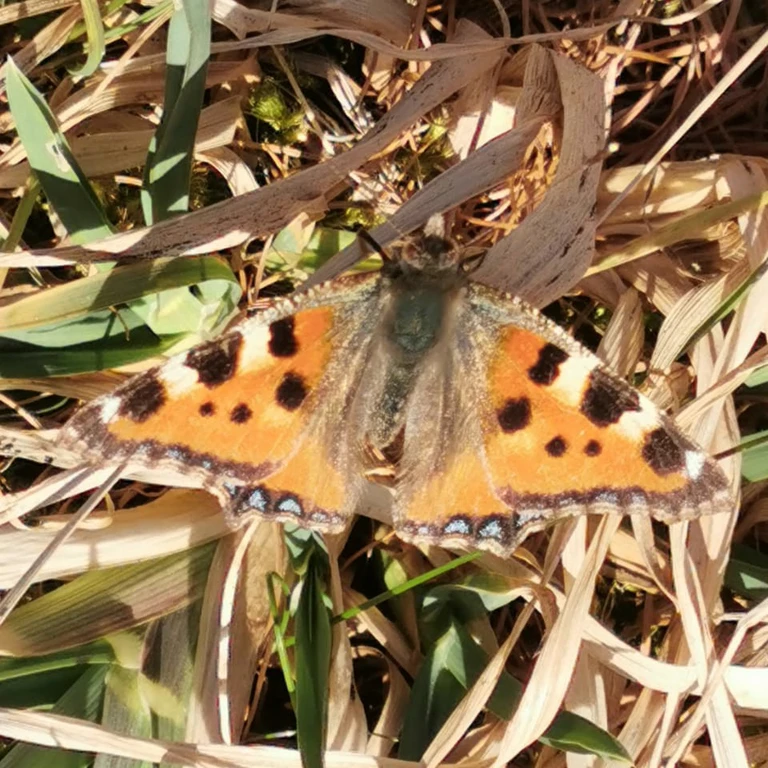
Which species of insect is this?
Aglais urticae
